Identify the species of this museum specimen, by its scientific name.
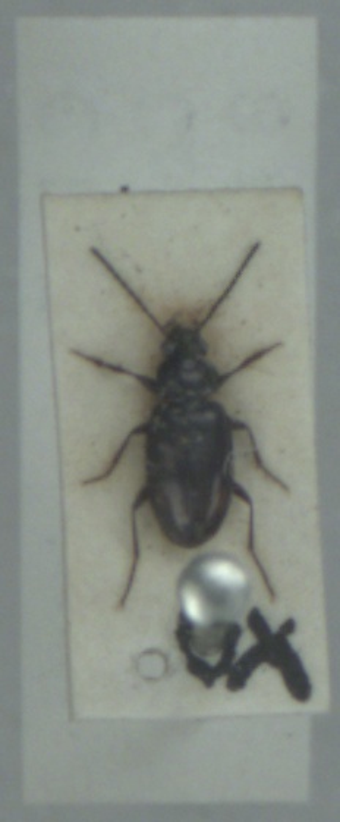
Bembidion iricolor
